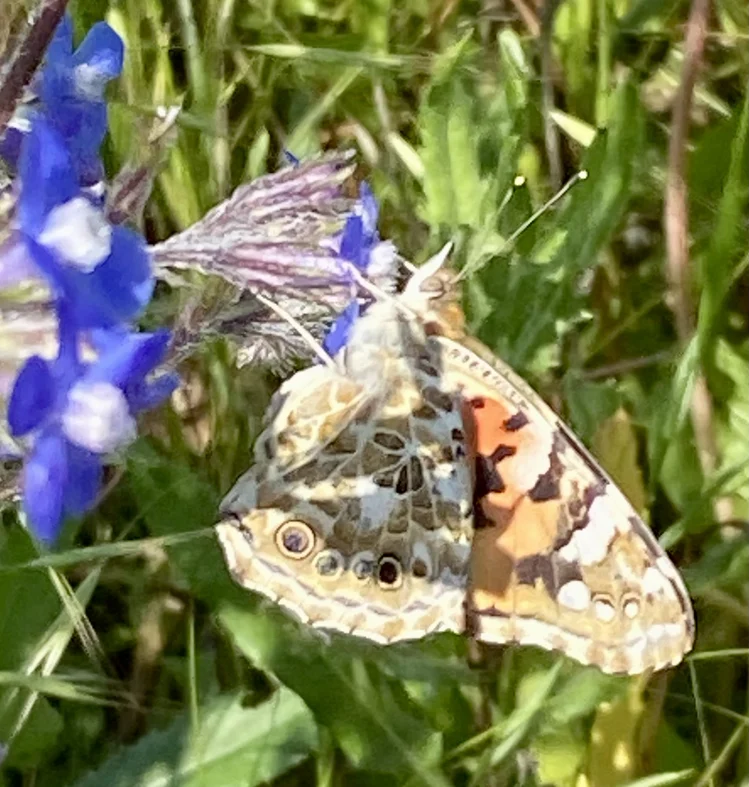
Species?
Vanessa cardui
